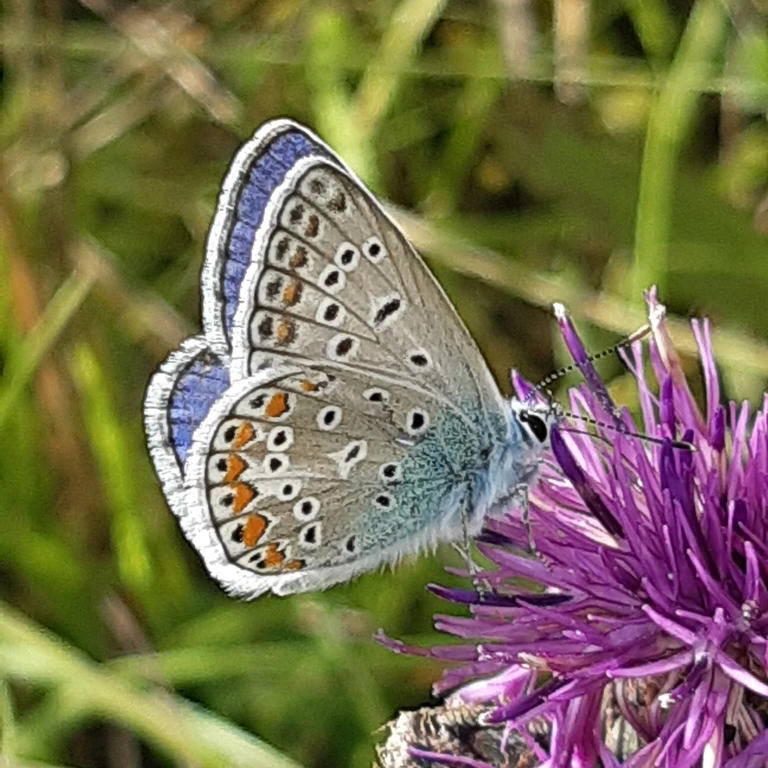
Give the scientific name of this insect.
Polyommatus icarus
